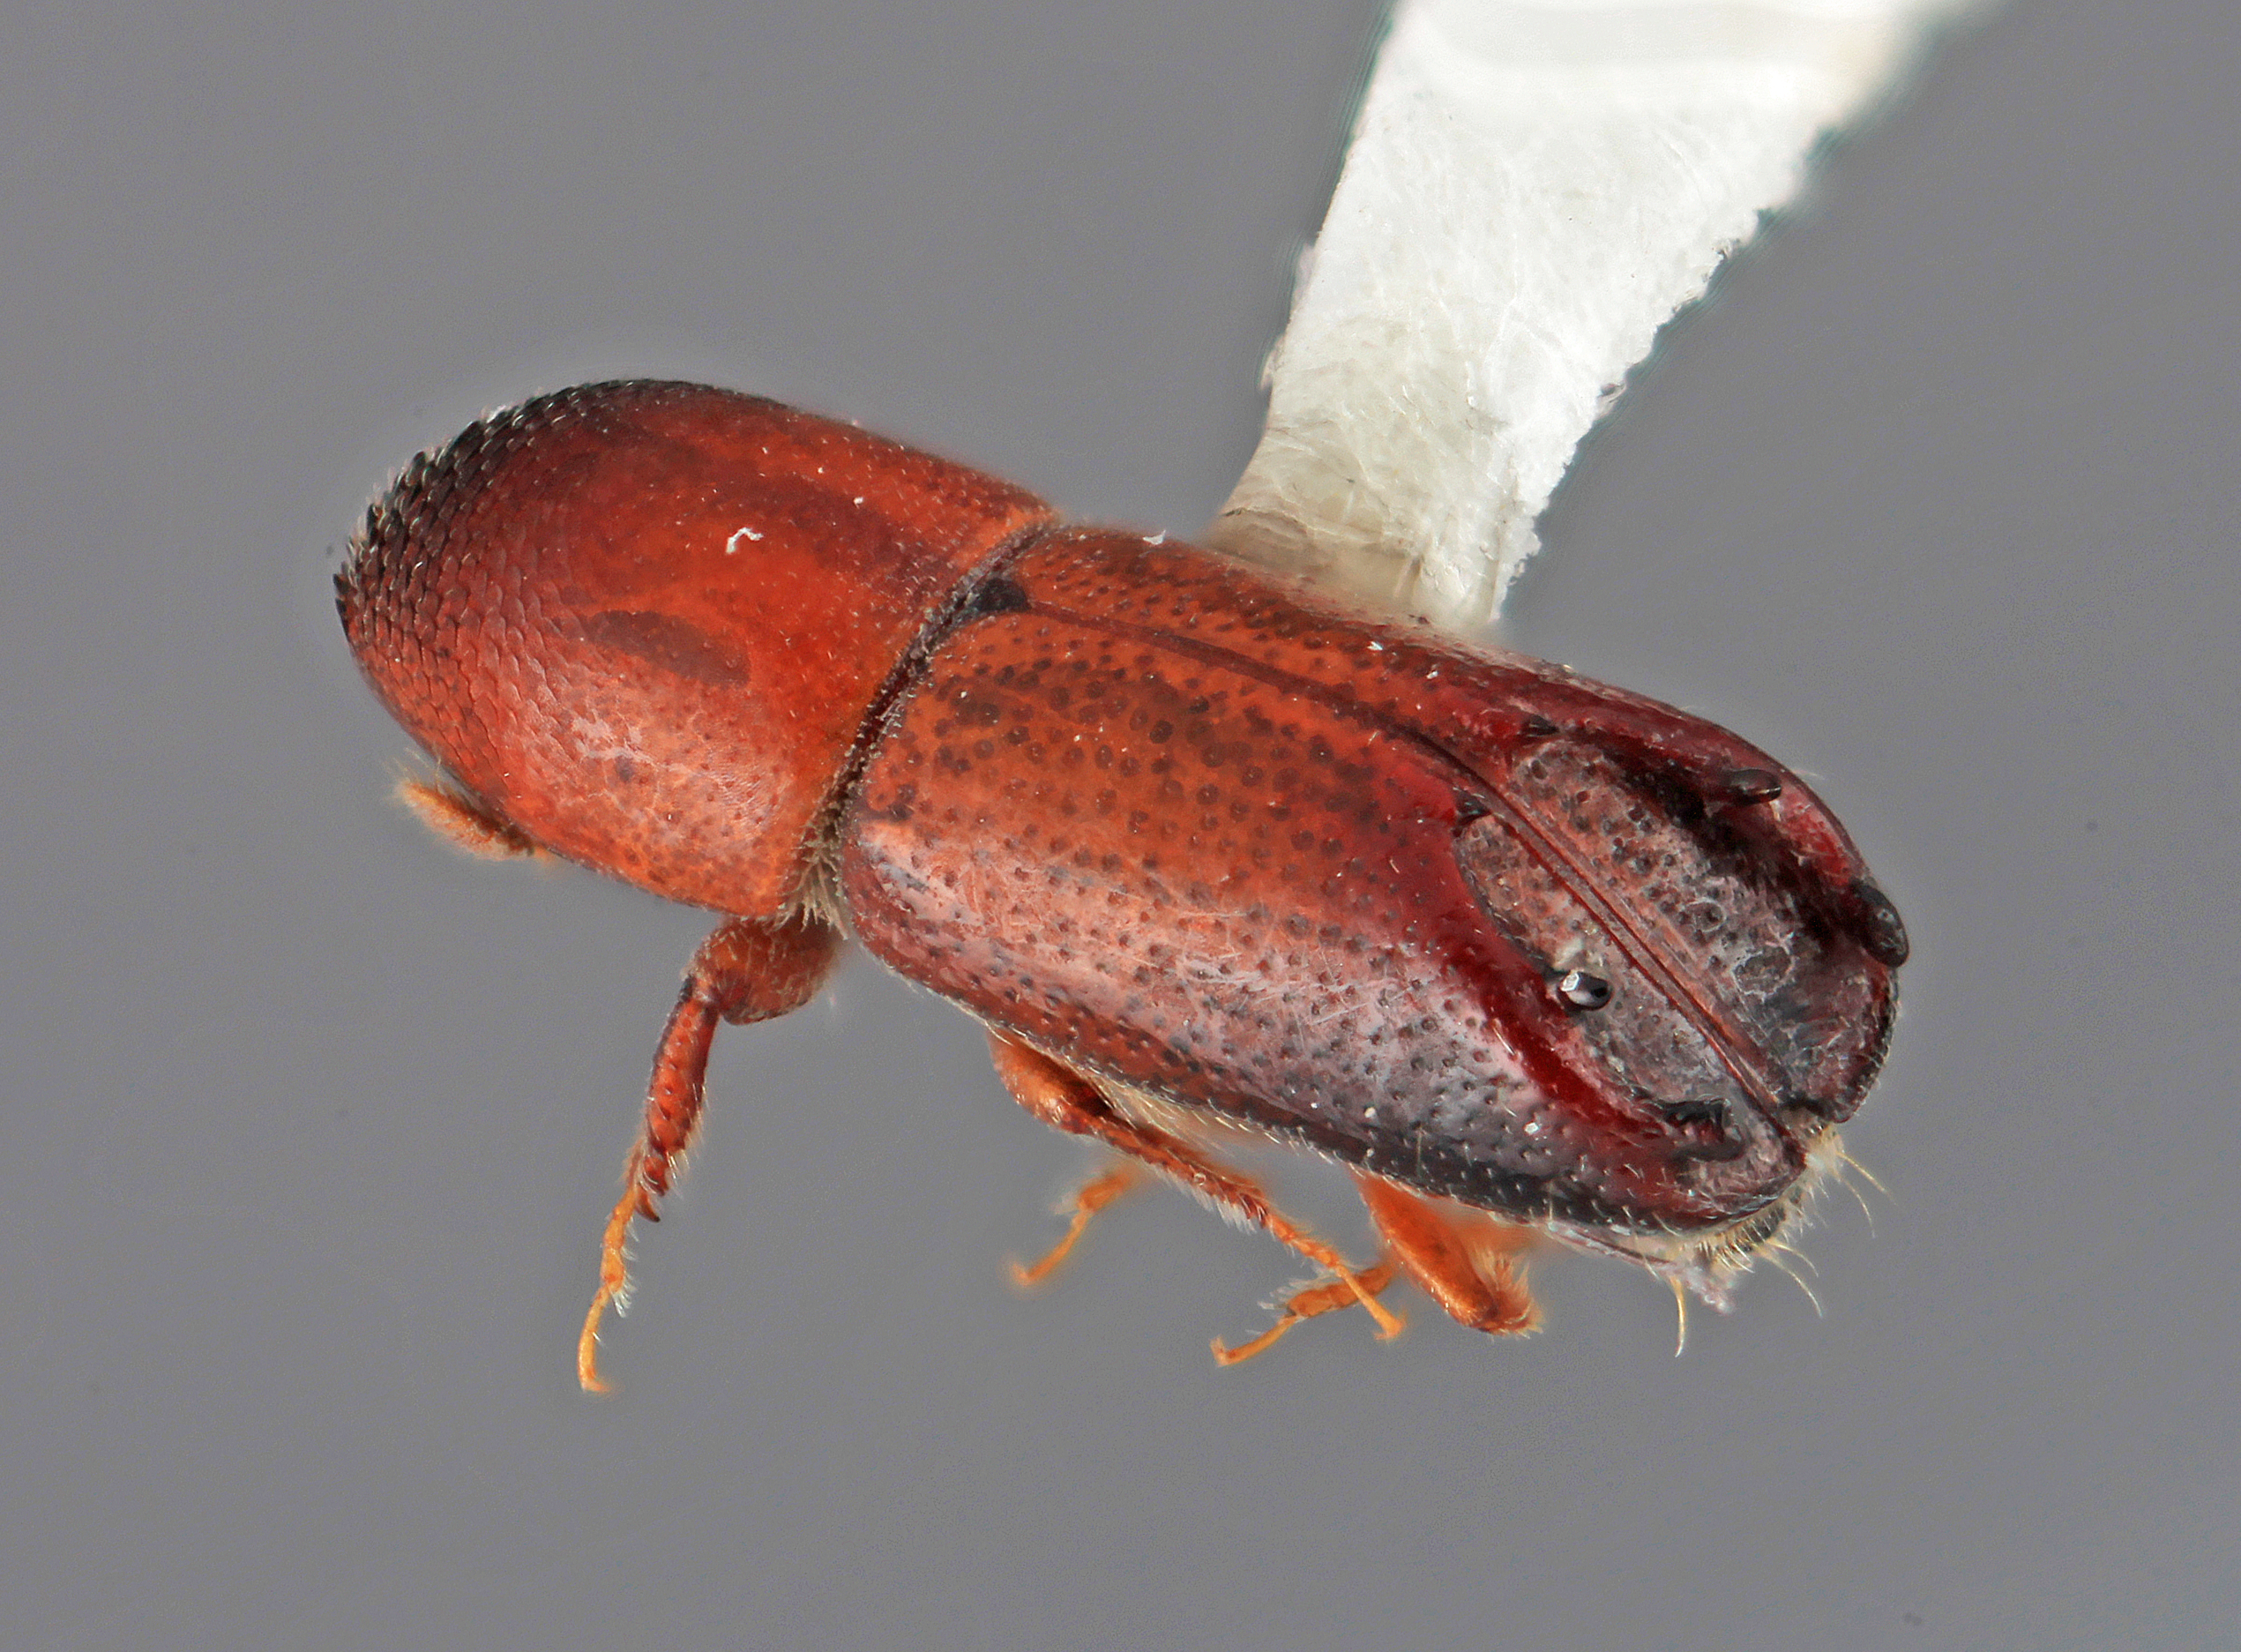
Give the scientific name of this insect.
Tricolus abacis
